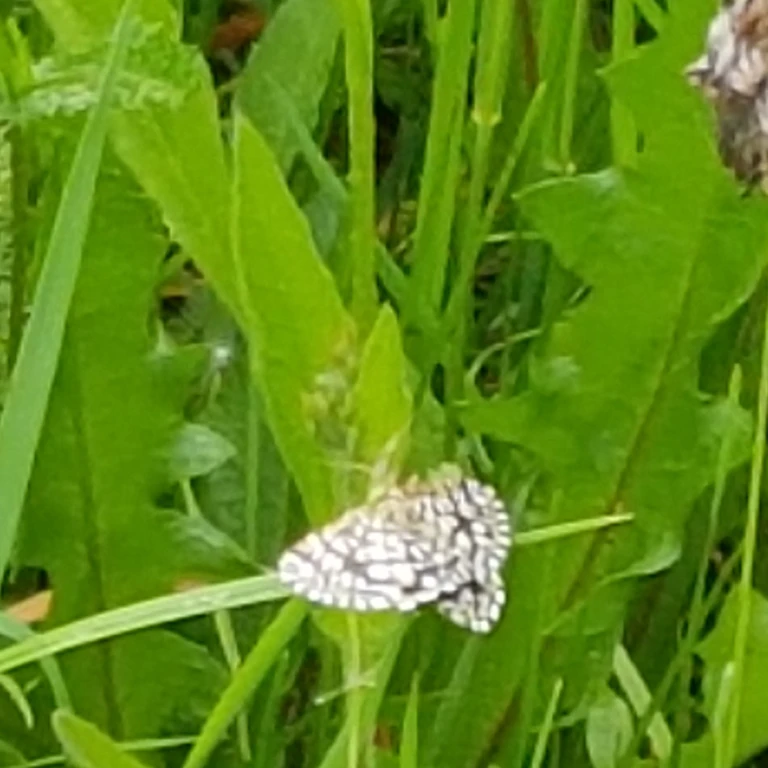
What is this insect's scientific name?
Chiasmia clathrata
